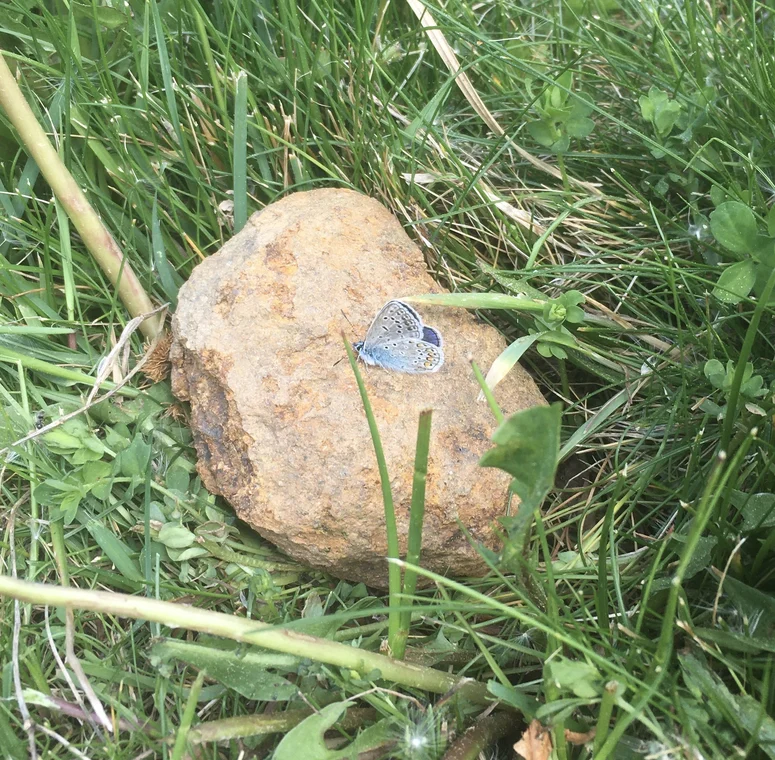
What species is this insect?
Polyommatus icarus
